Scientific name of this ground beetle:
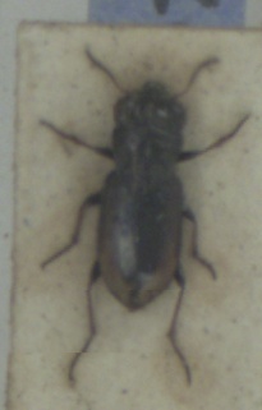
Notiophilus biguttatus
